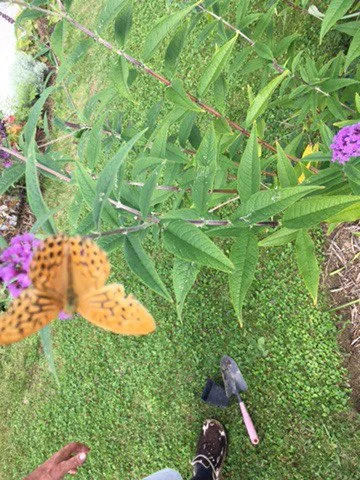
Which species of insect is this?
Argynnis paphia
